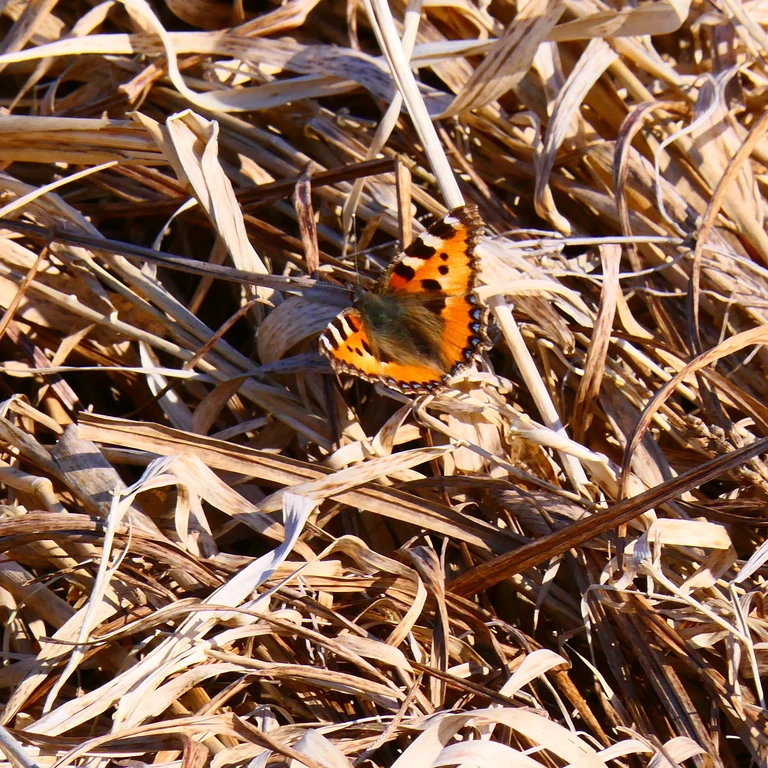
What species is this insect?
Aglais urticae
